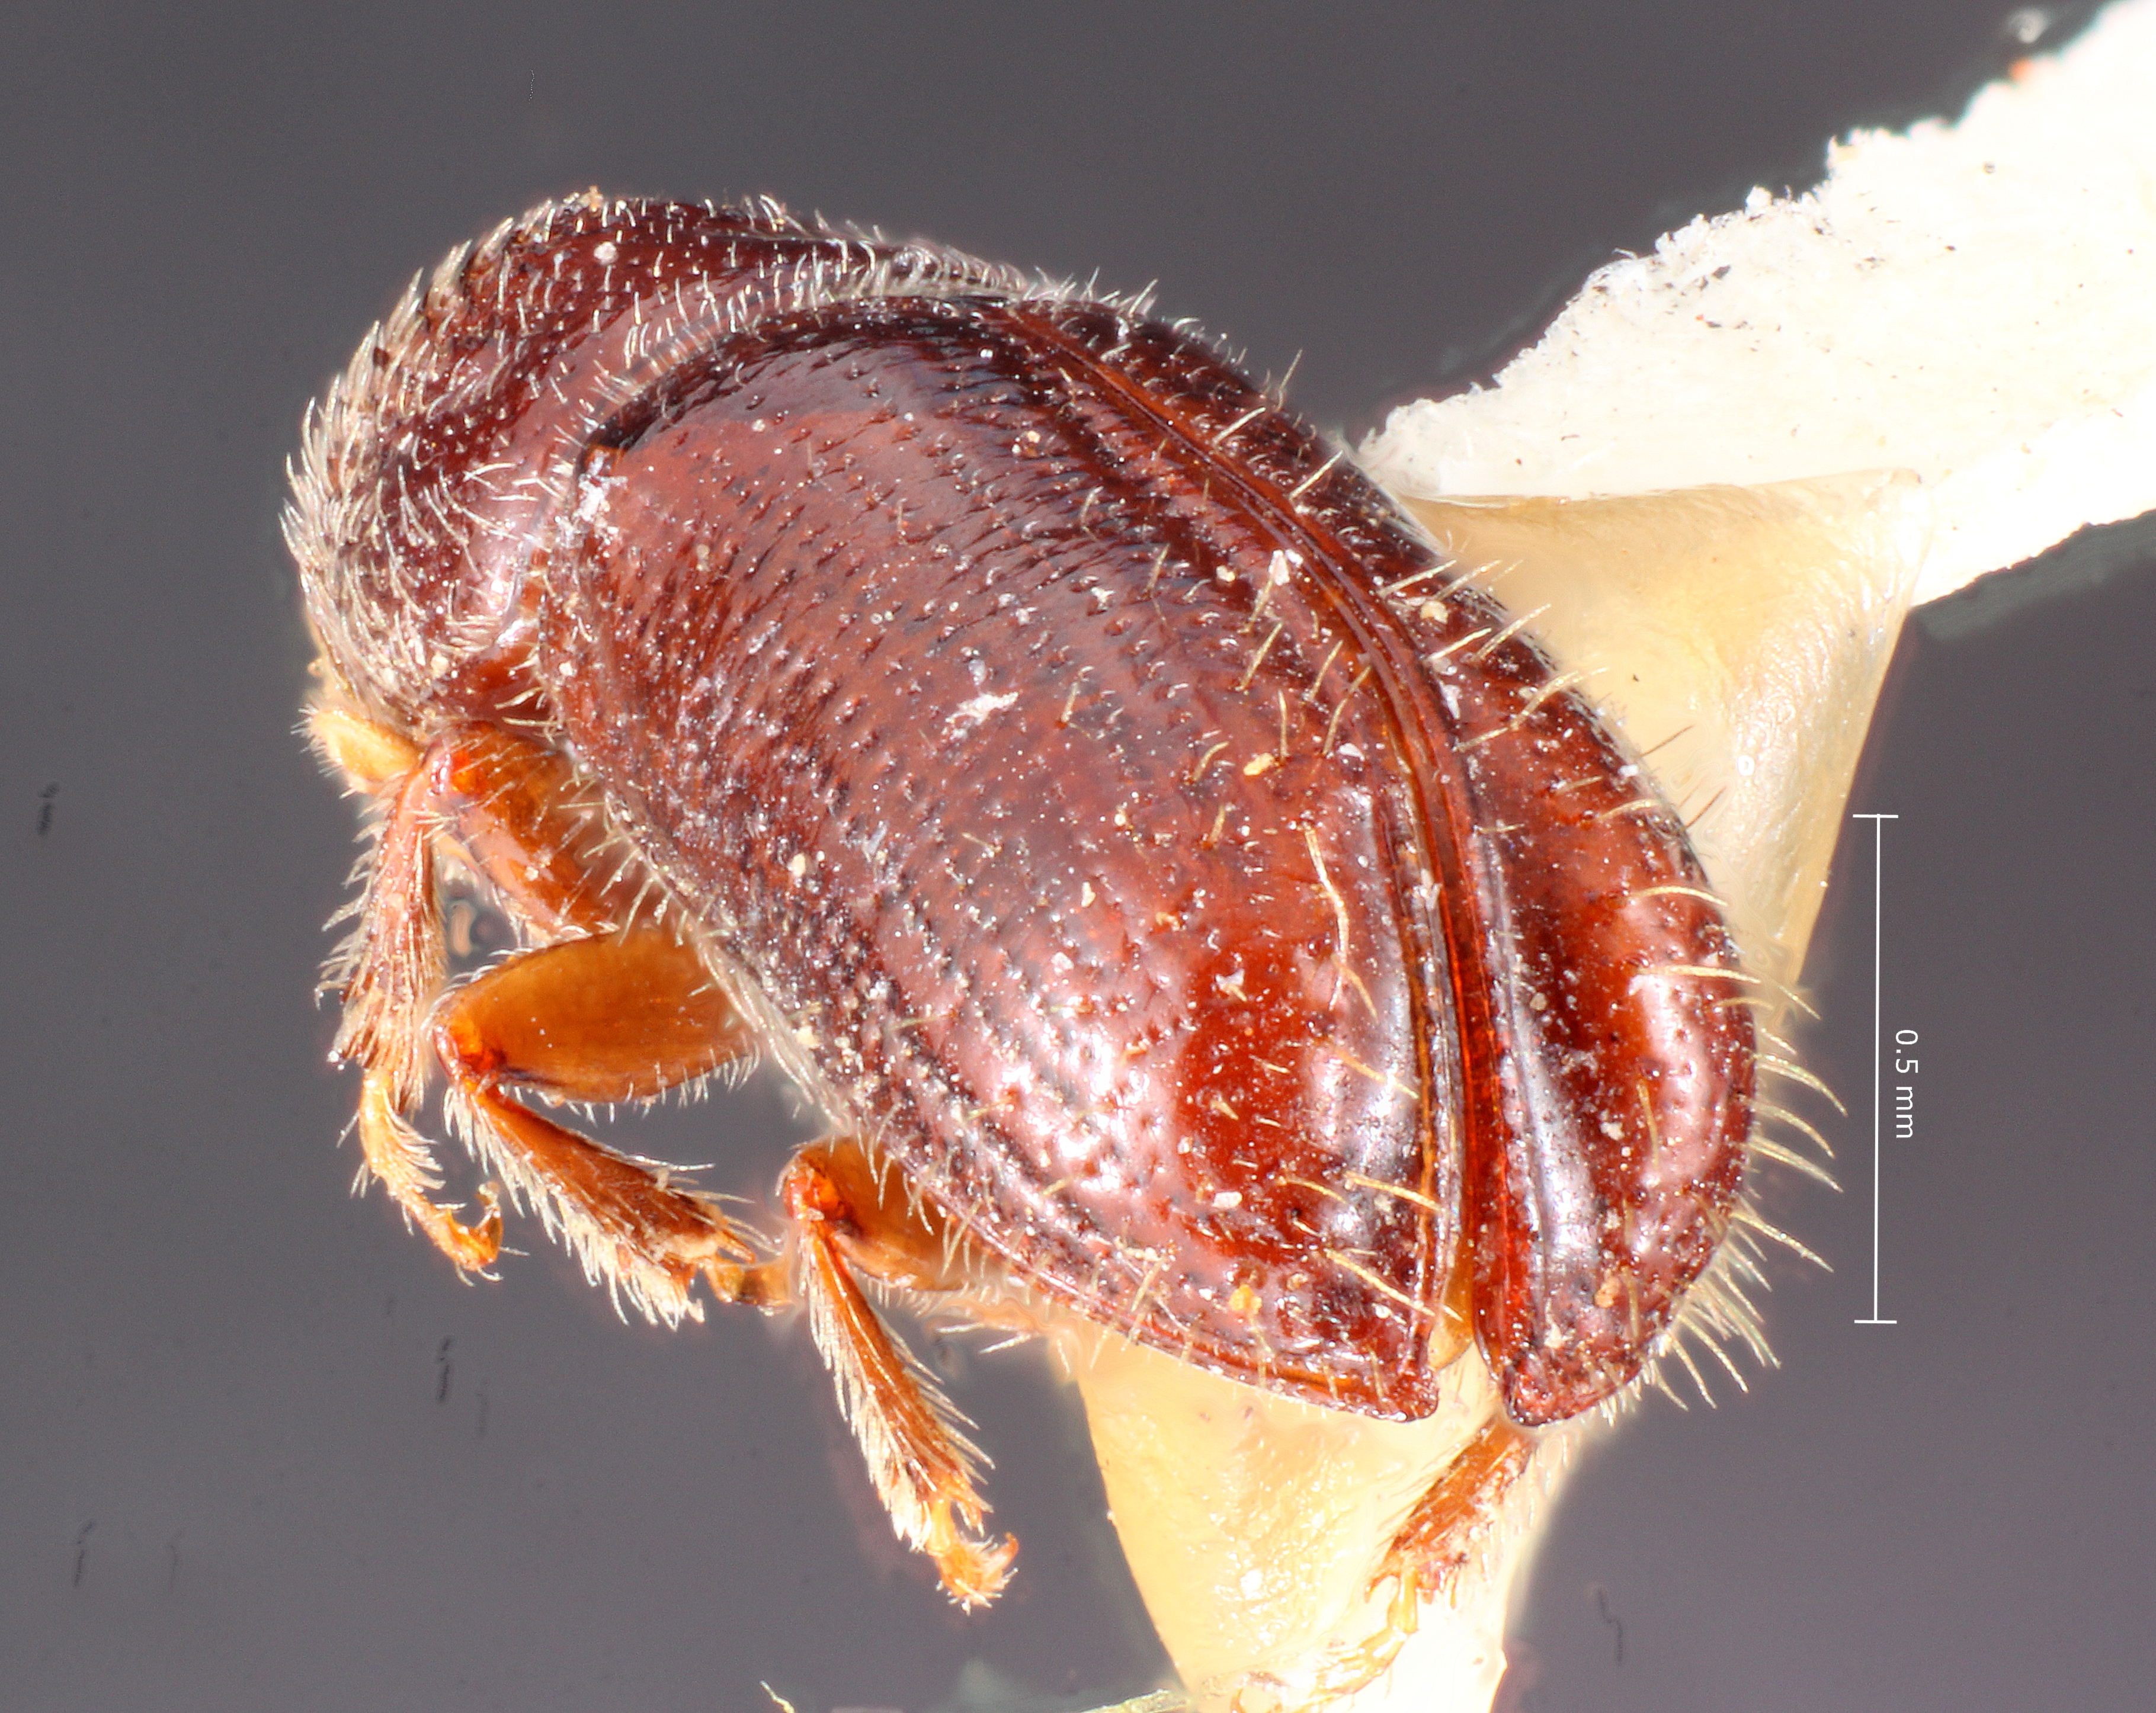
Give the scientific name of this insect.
Pityophthorus blackmani
